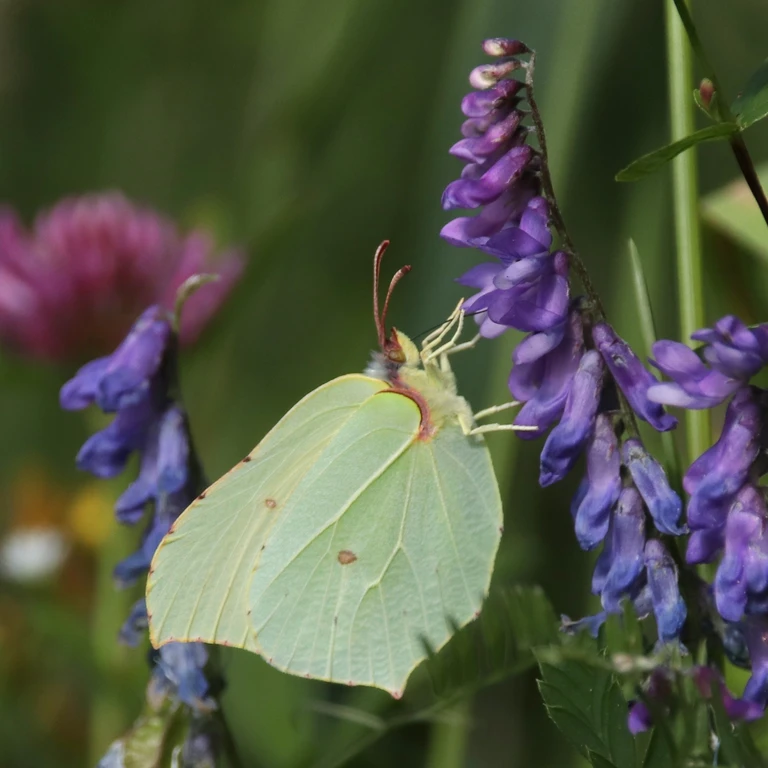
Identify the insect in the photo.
Gonepteryx rhamni
